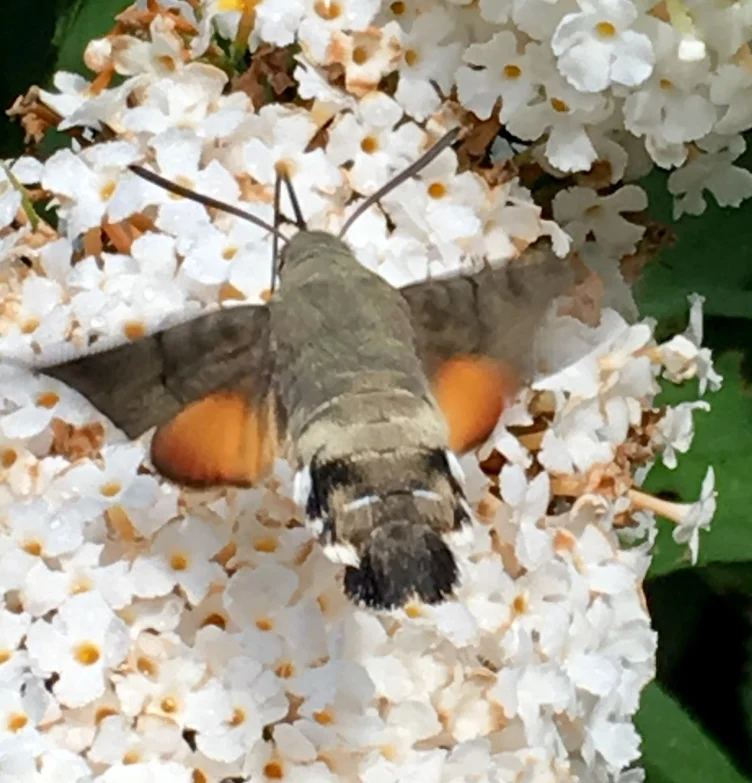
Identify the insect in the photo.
Macroglossum stellatarum
